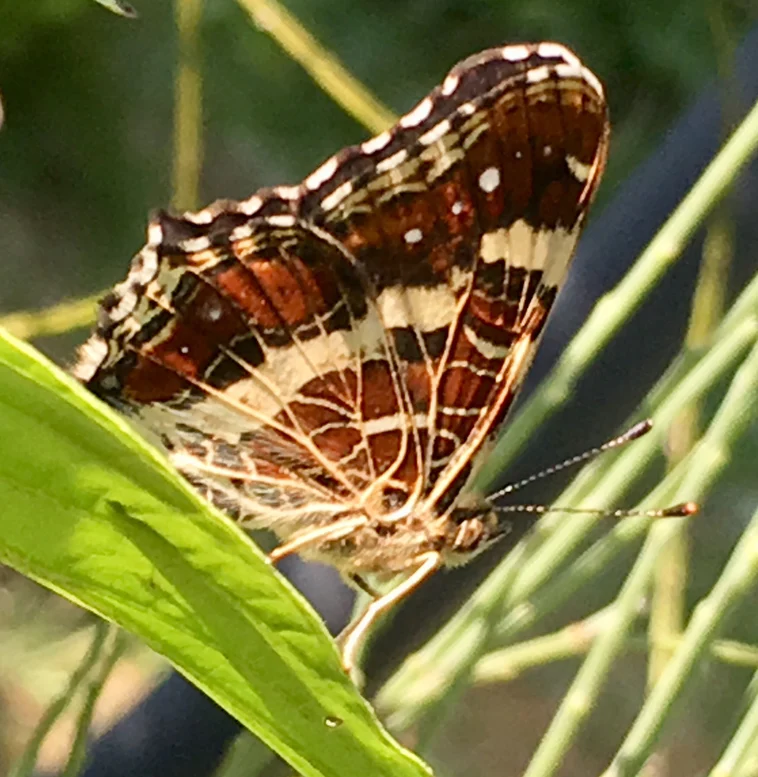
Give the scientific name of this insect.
Araschnia levana
